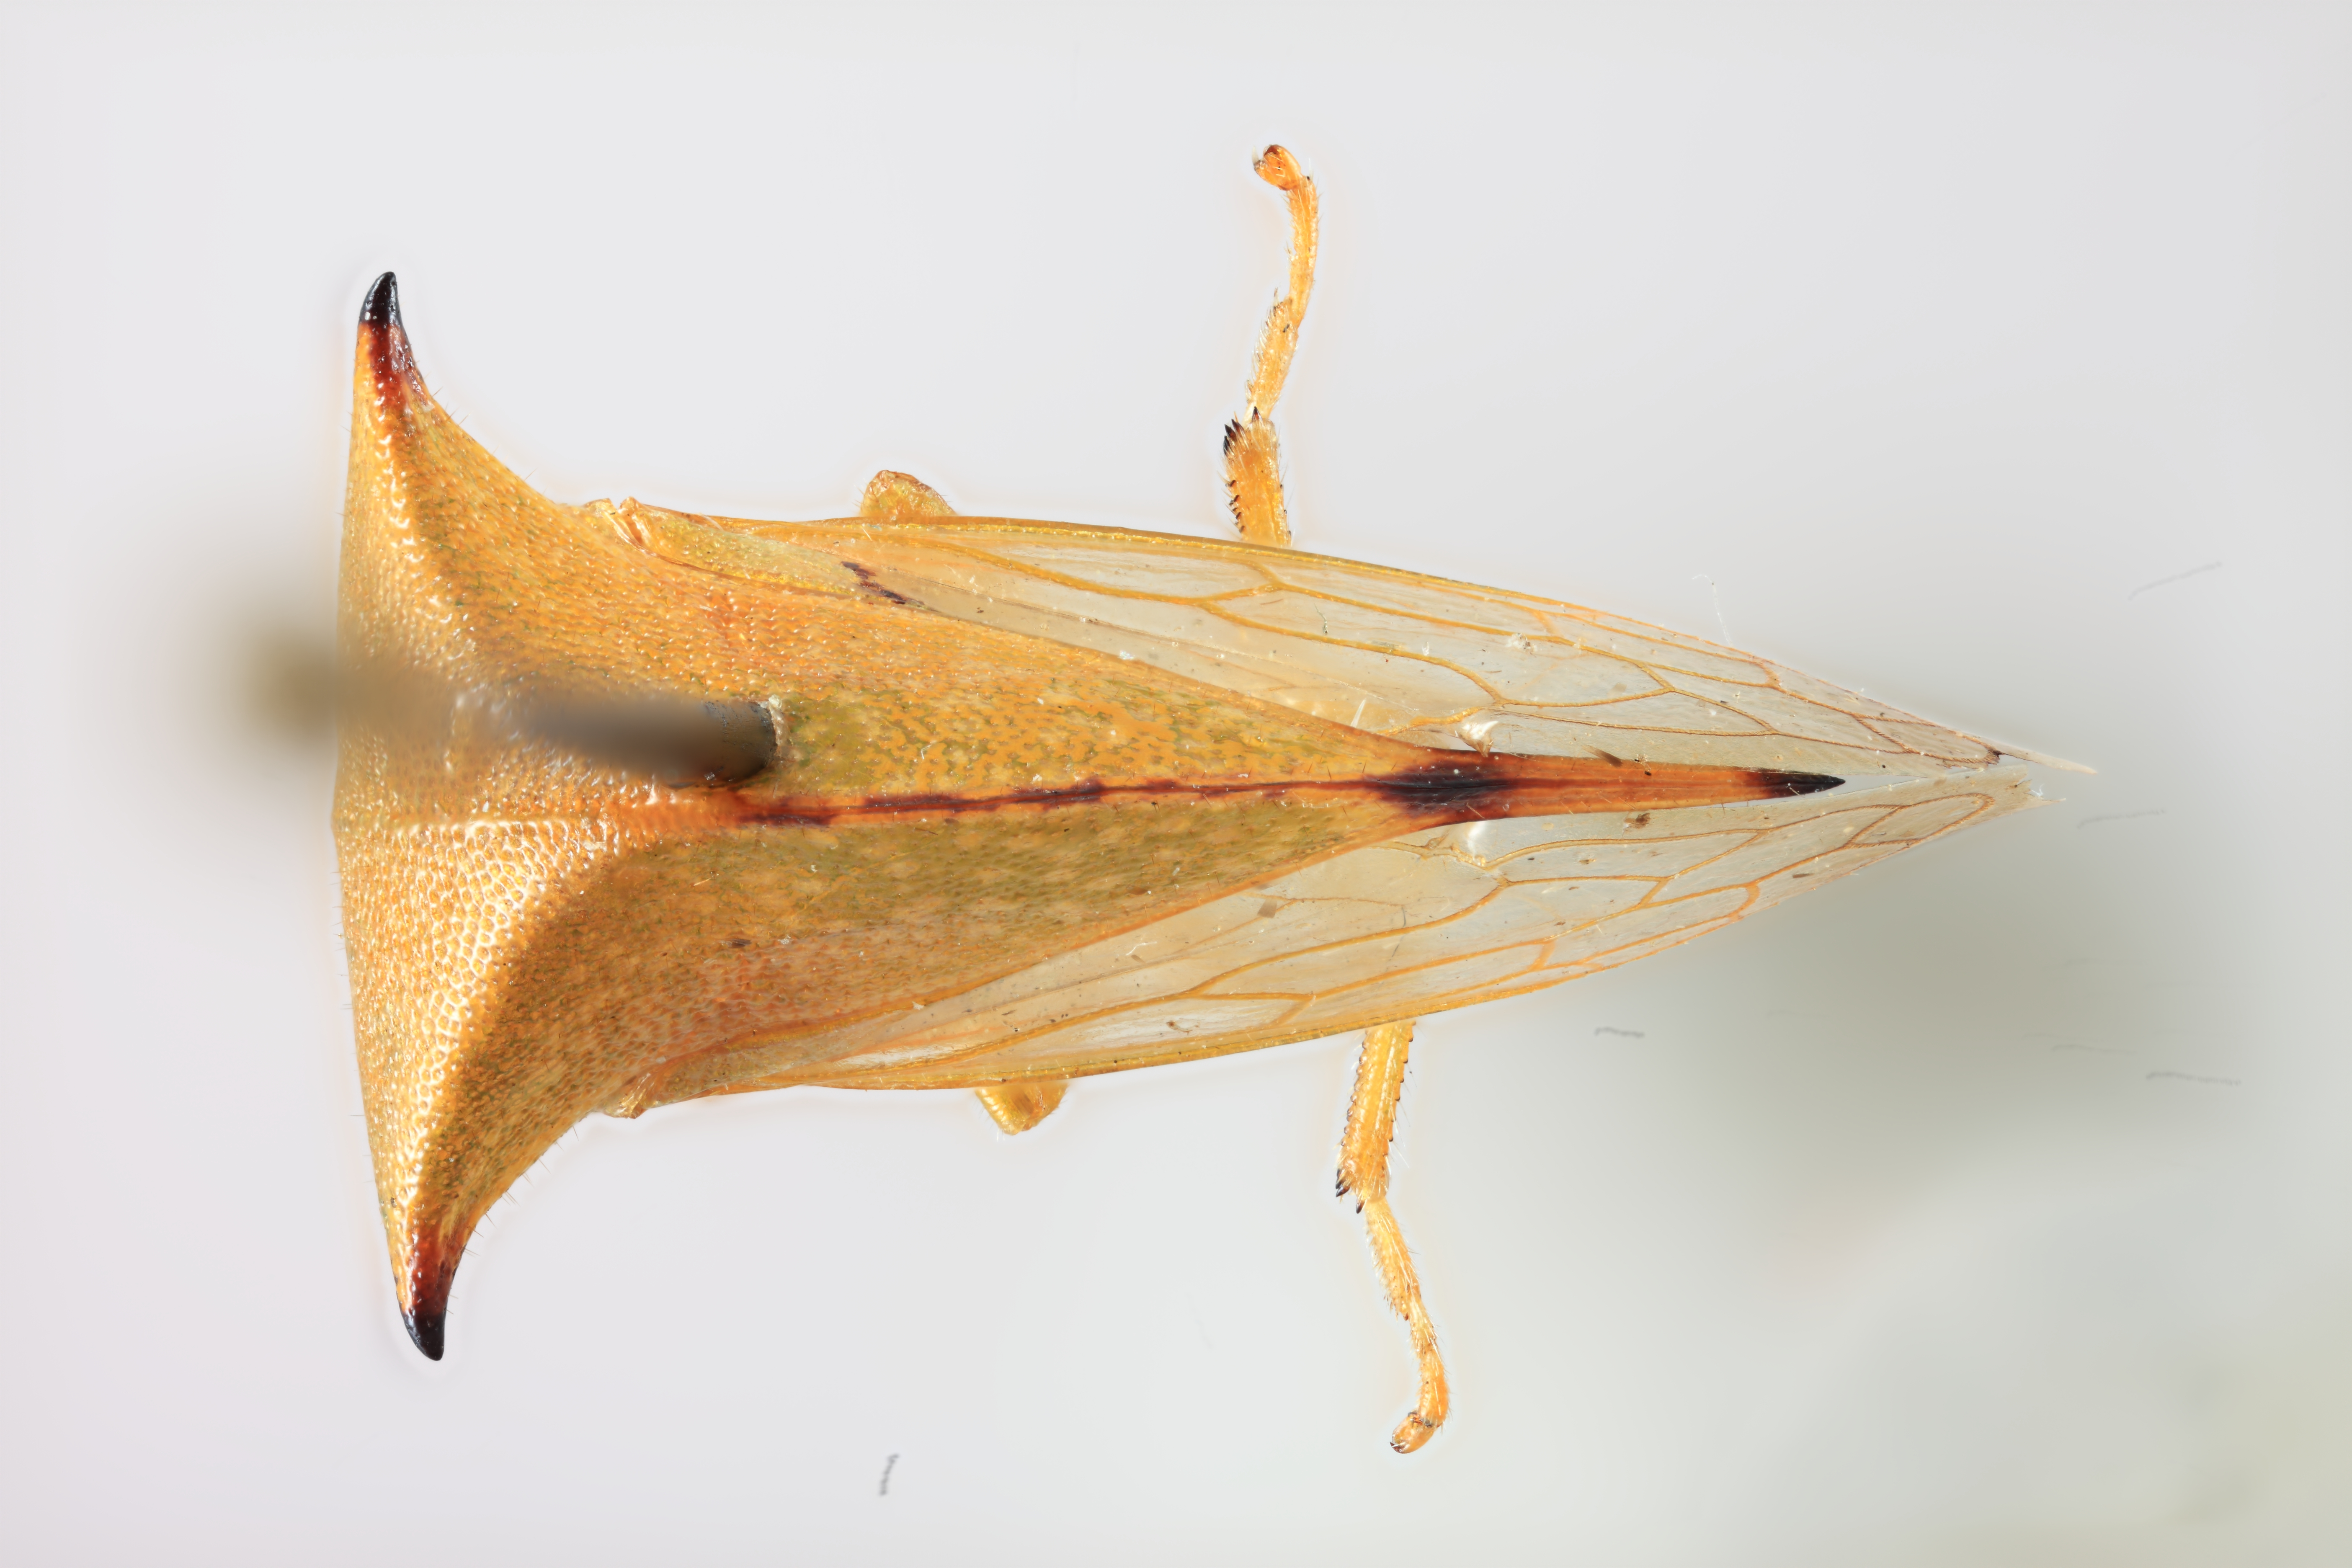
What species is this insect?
Stictocephala bisonia
